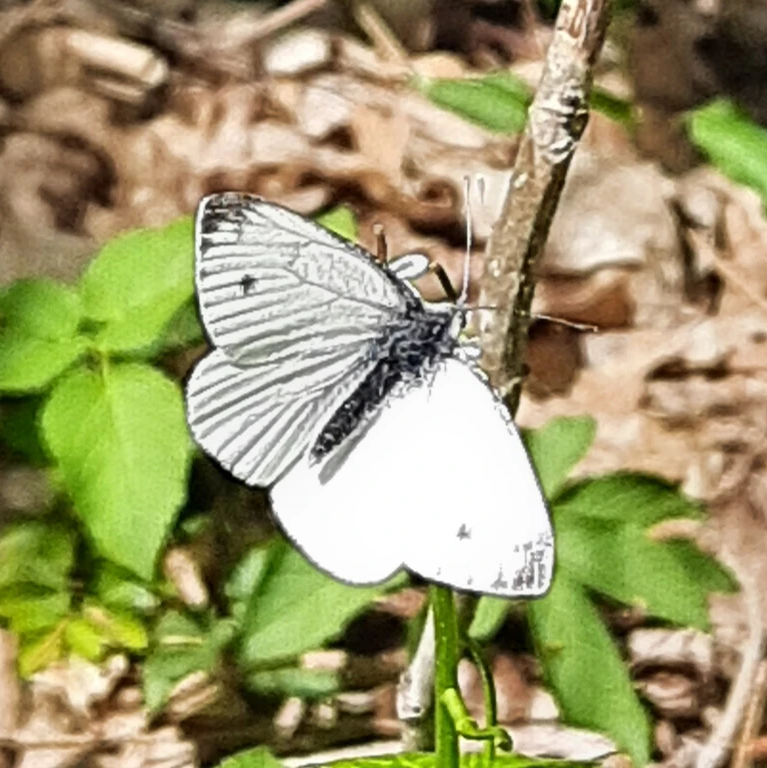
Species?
Pieris napi
